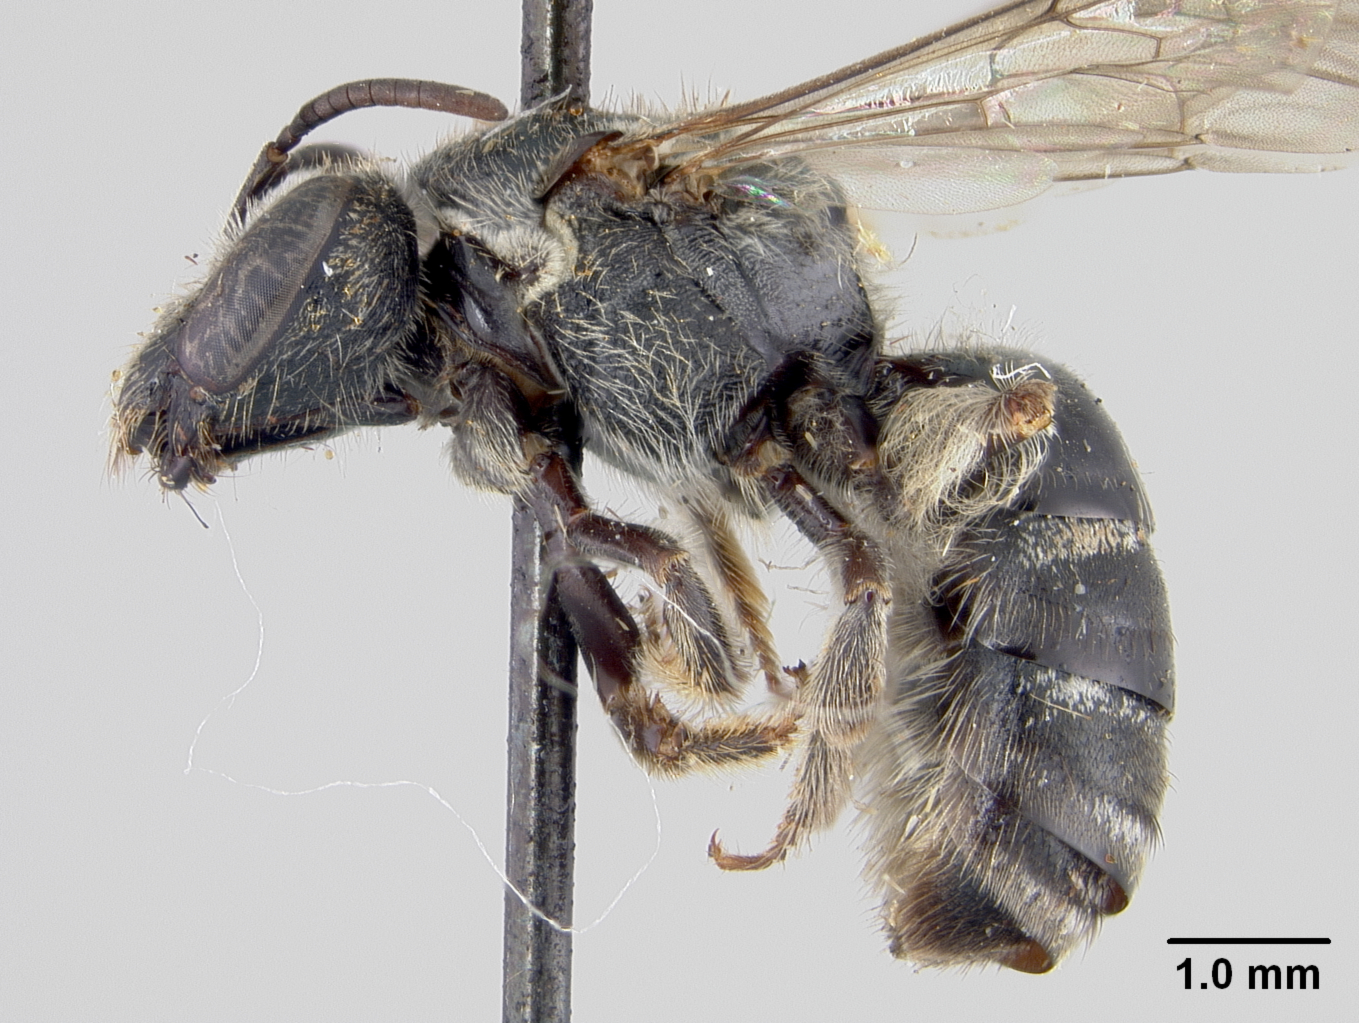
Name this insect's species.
Halictus bryanti
